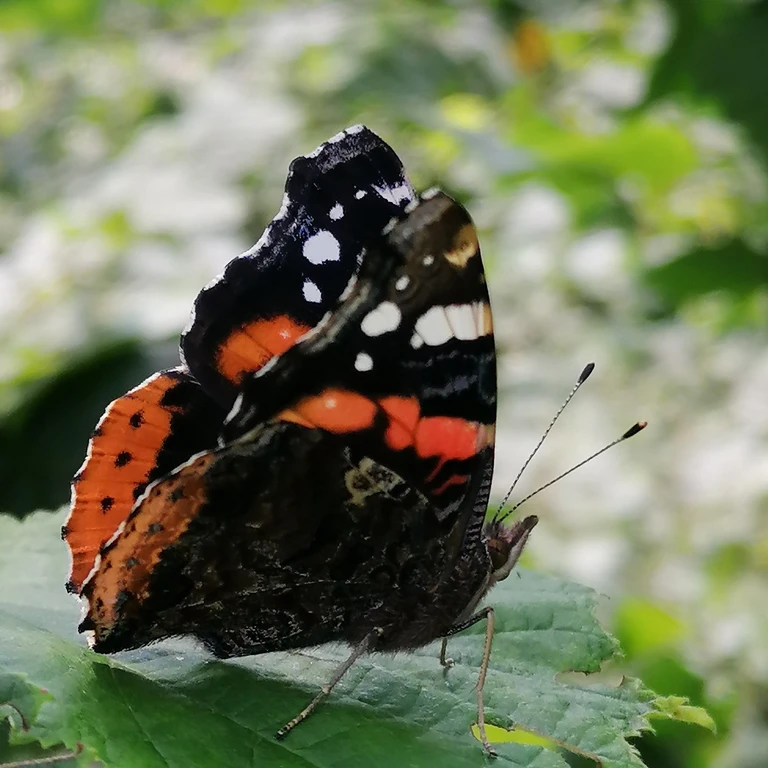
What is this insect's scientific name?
Vanessa atalanta
